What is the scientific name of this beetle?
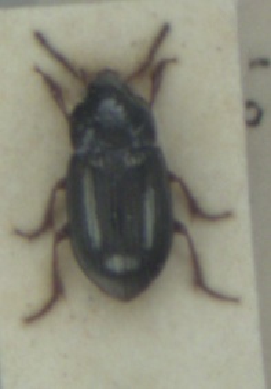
Amara infima
